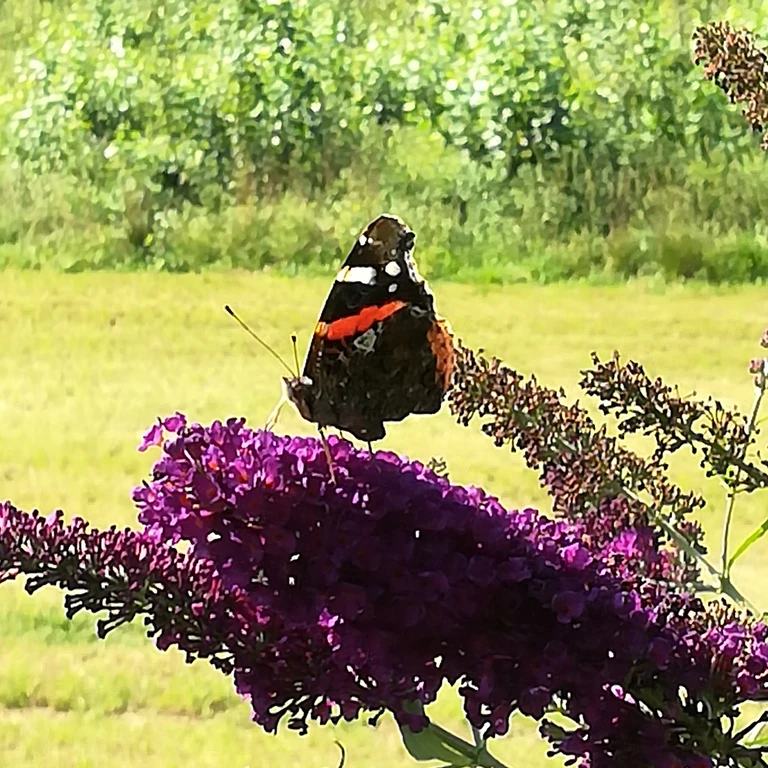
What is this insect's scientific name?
Vanessa atalanta
